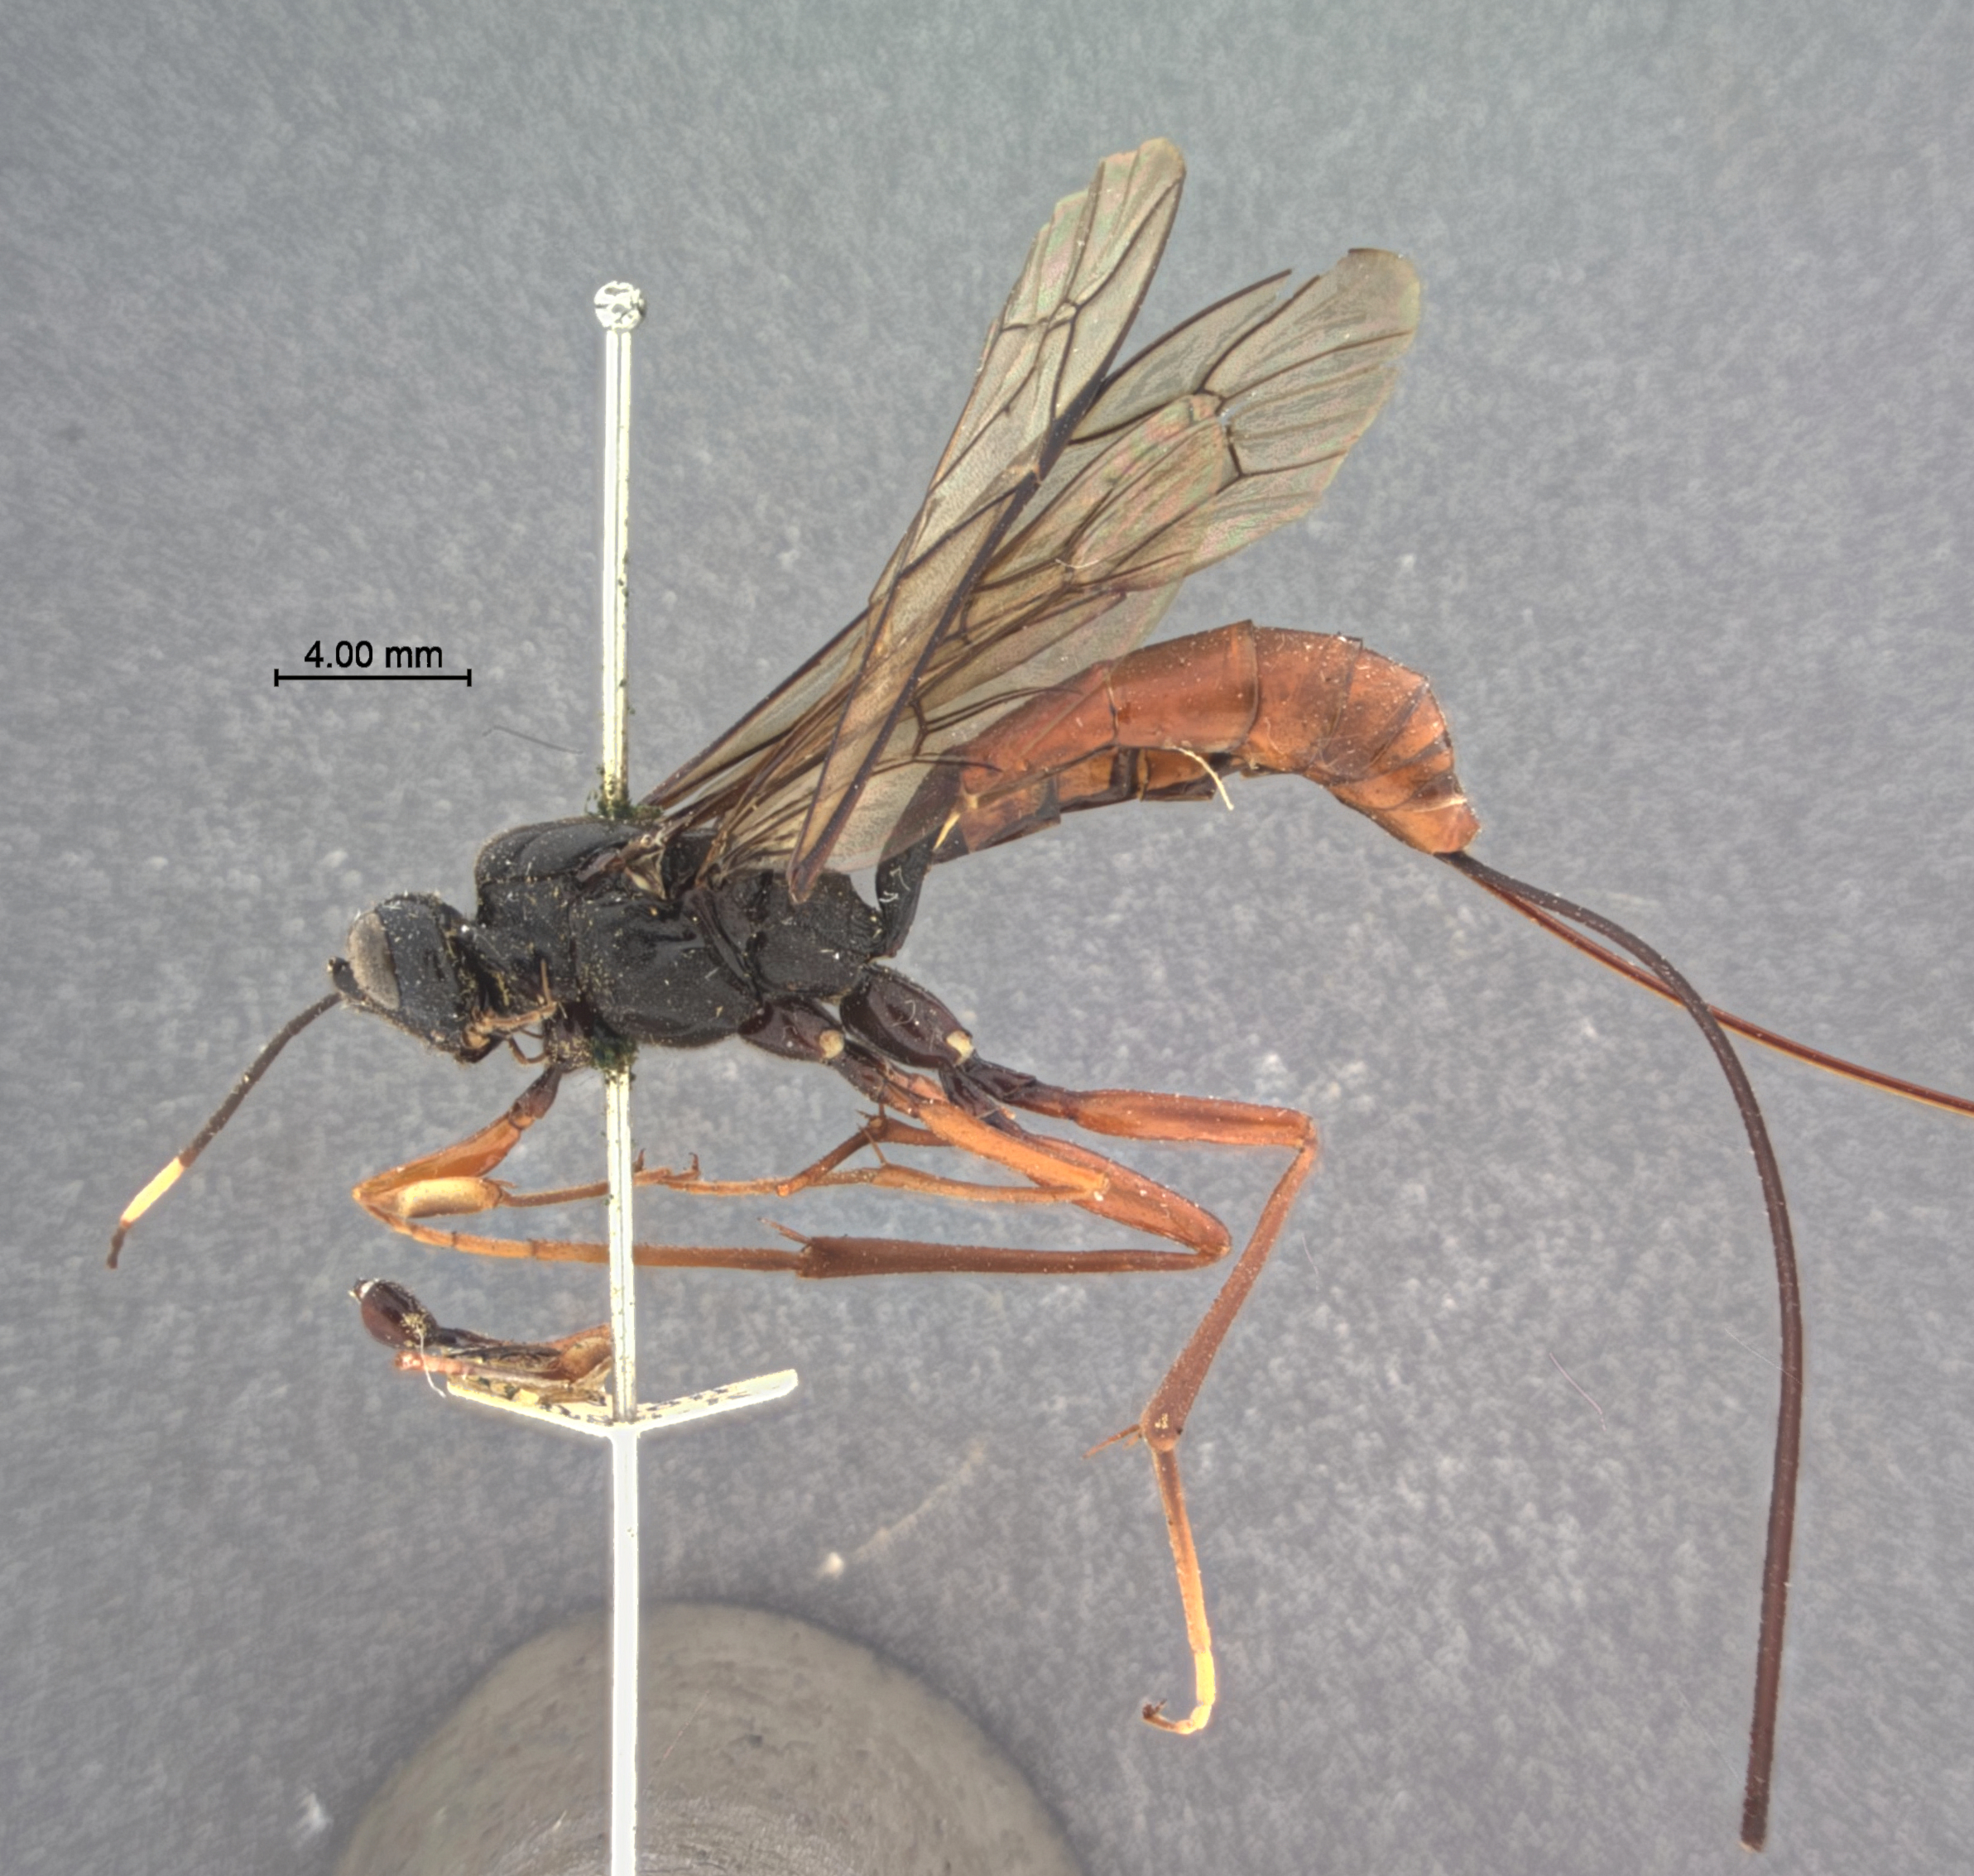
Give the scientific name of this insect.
Echthrus adillae
